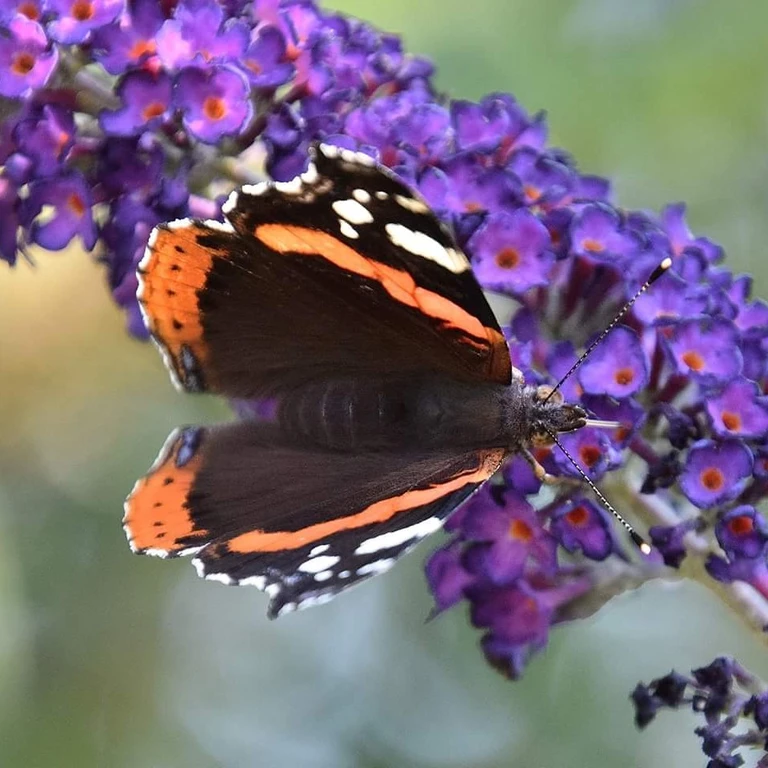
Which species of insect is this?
Vanessa atalanta
